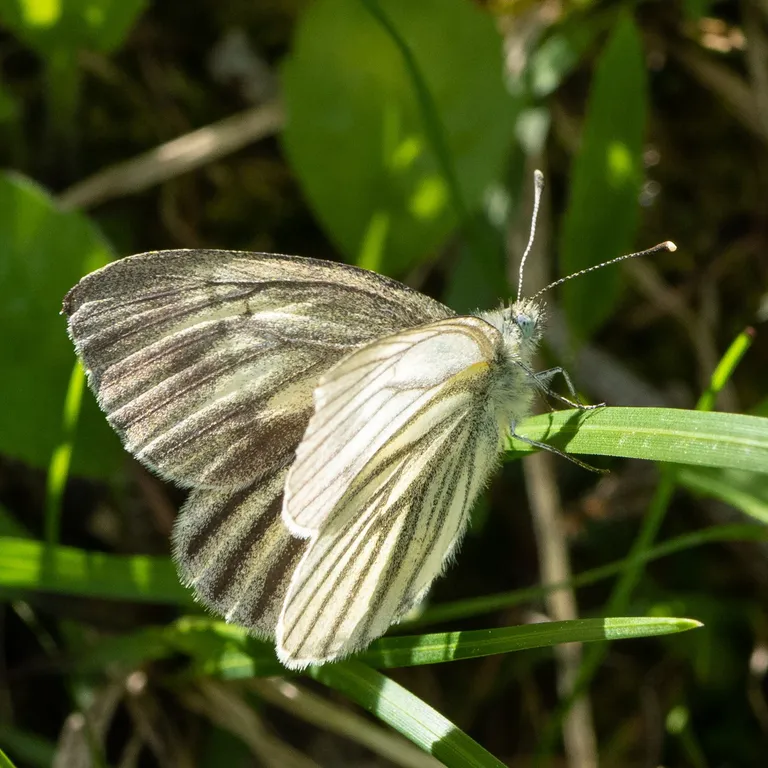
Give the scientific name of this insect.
Pieris bryoniae
